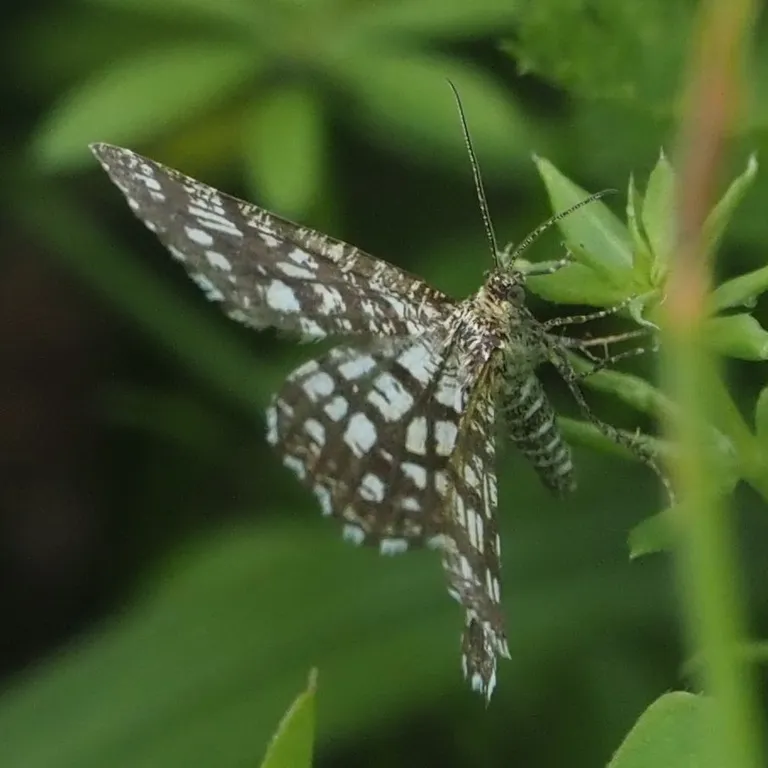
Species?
Chiasmia clathrata
